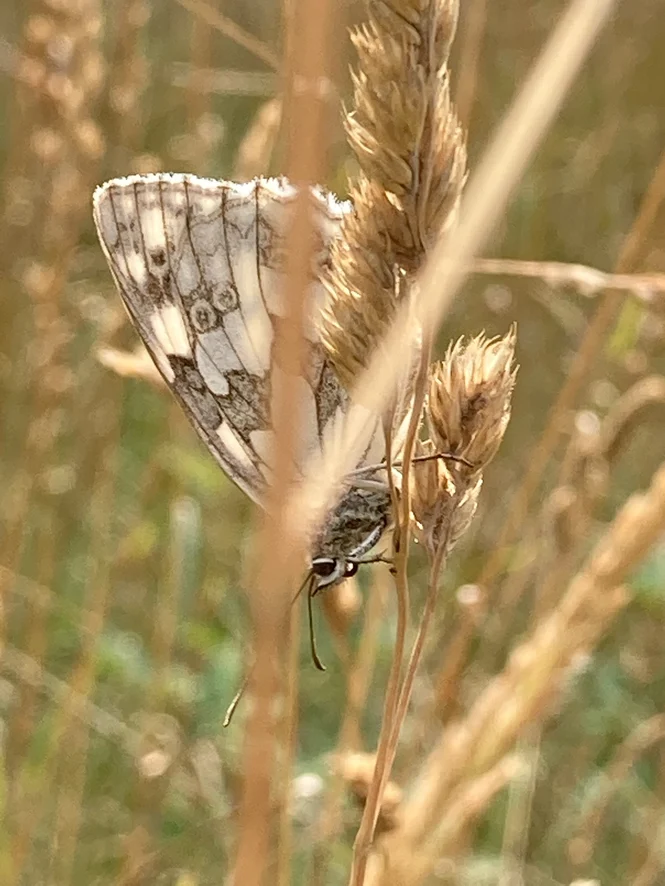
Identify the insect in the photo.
Melanargia galathea
